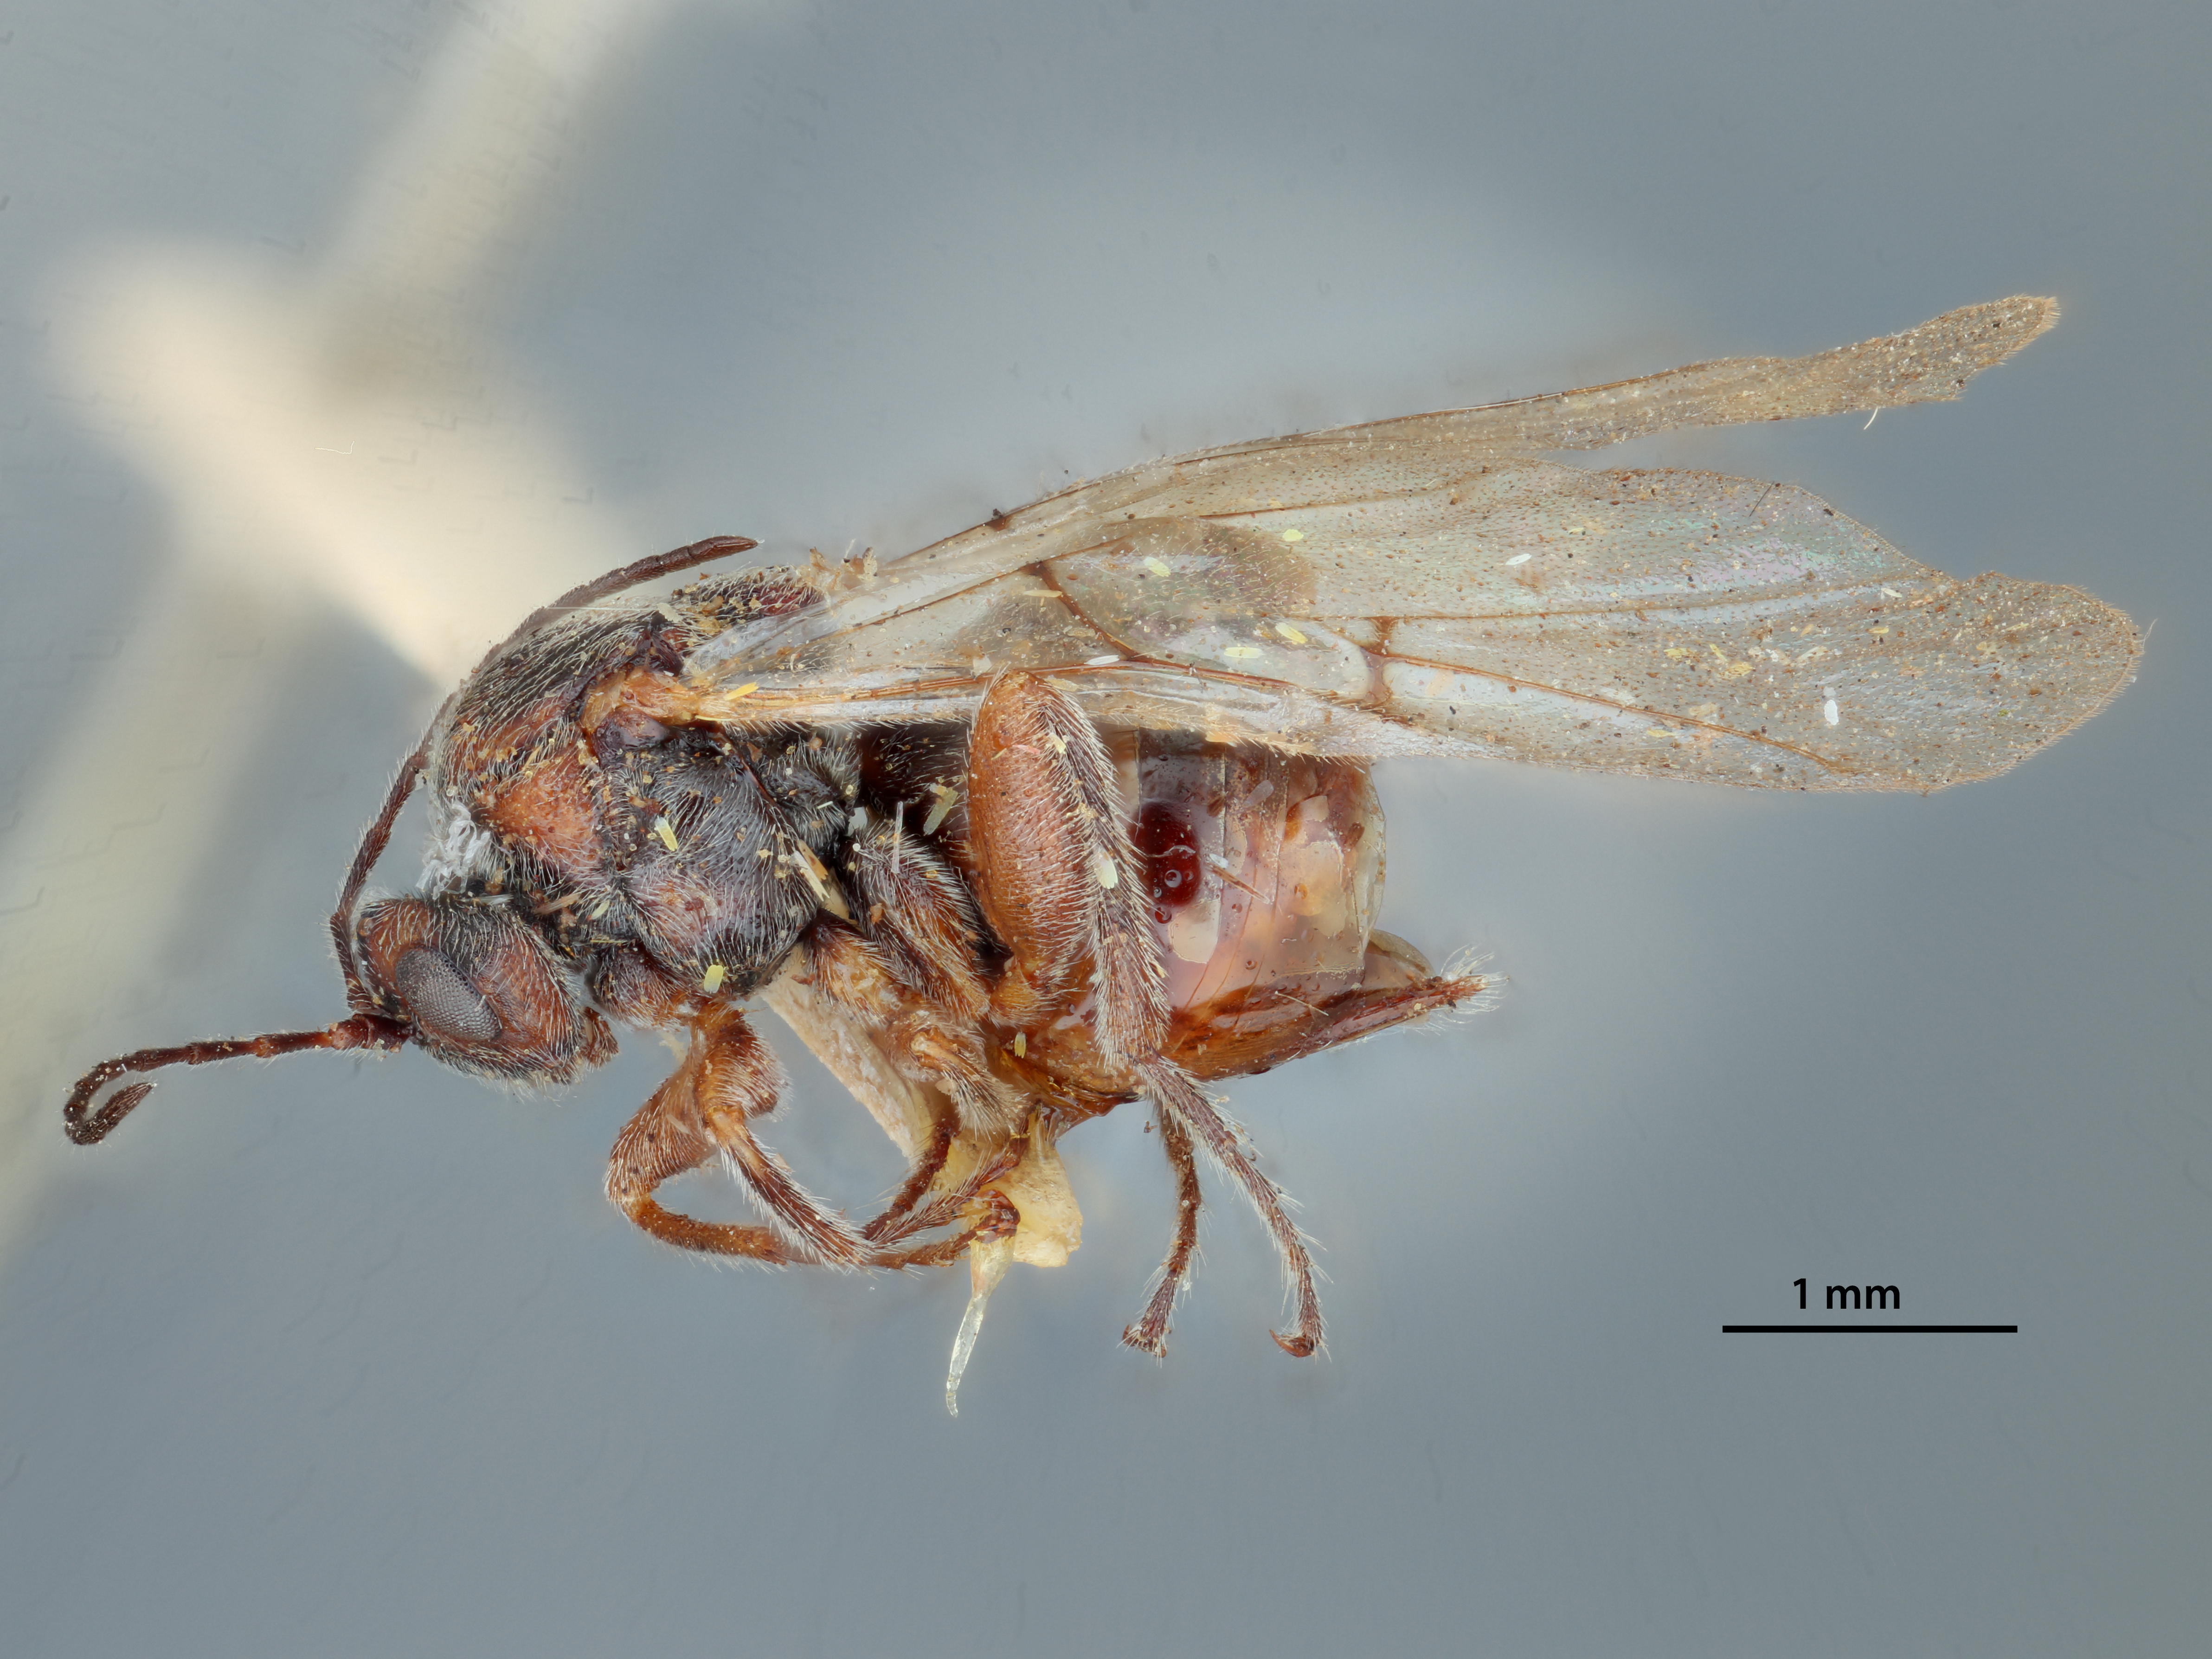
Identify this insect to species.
Holcaspis monticola
